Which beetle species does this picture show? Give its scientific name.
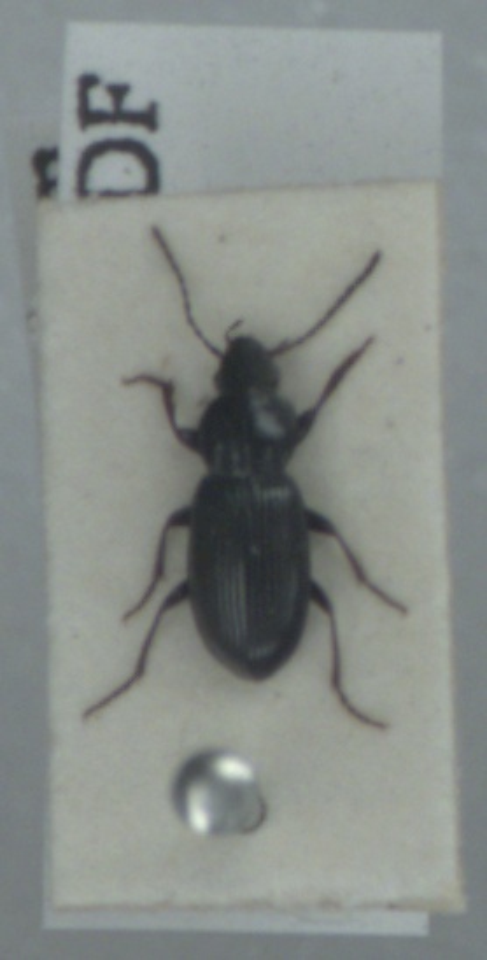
Pterostichus diligens
